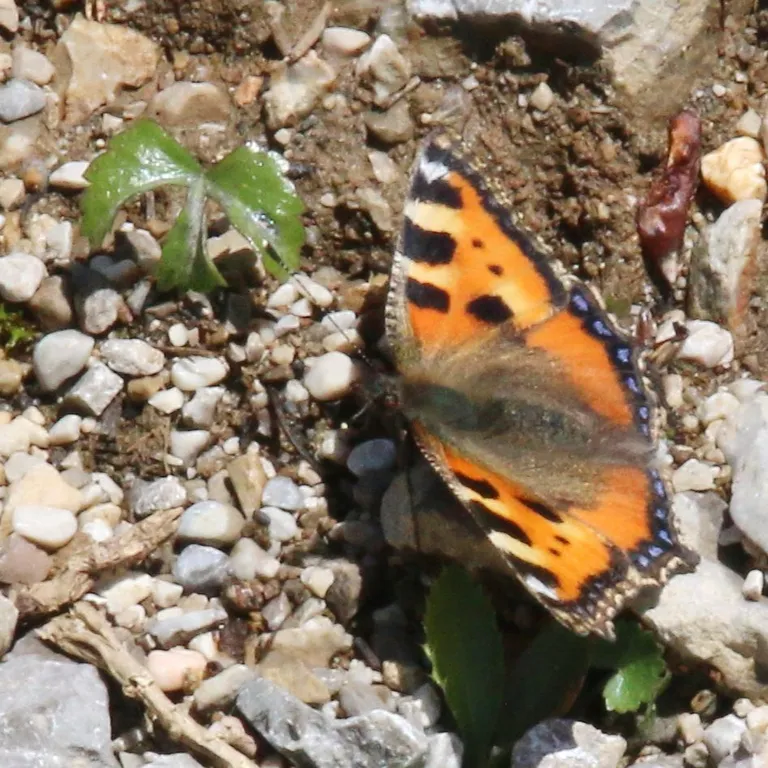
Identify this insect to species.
Aglais urticae
